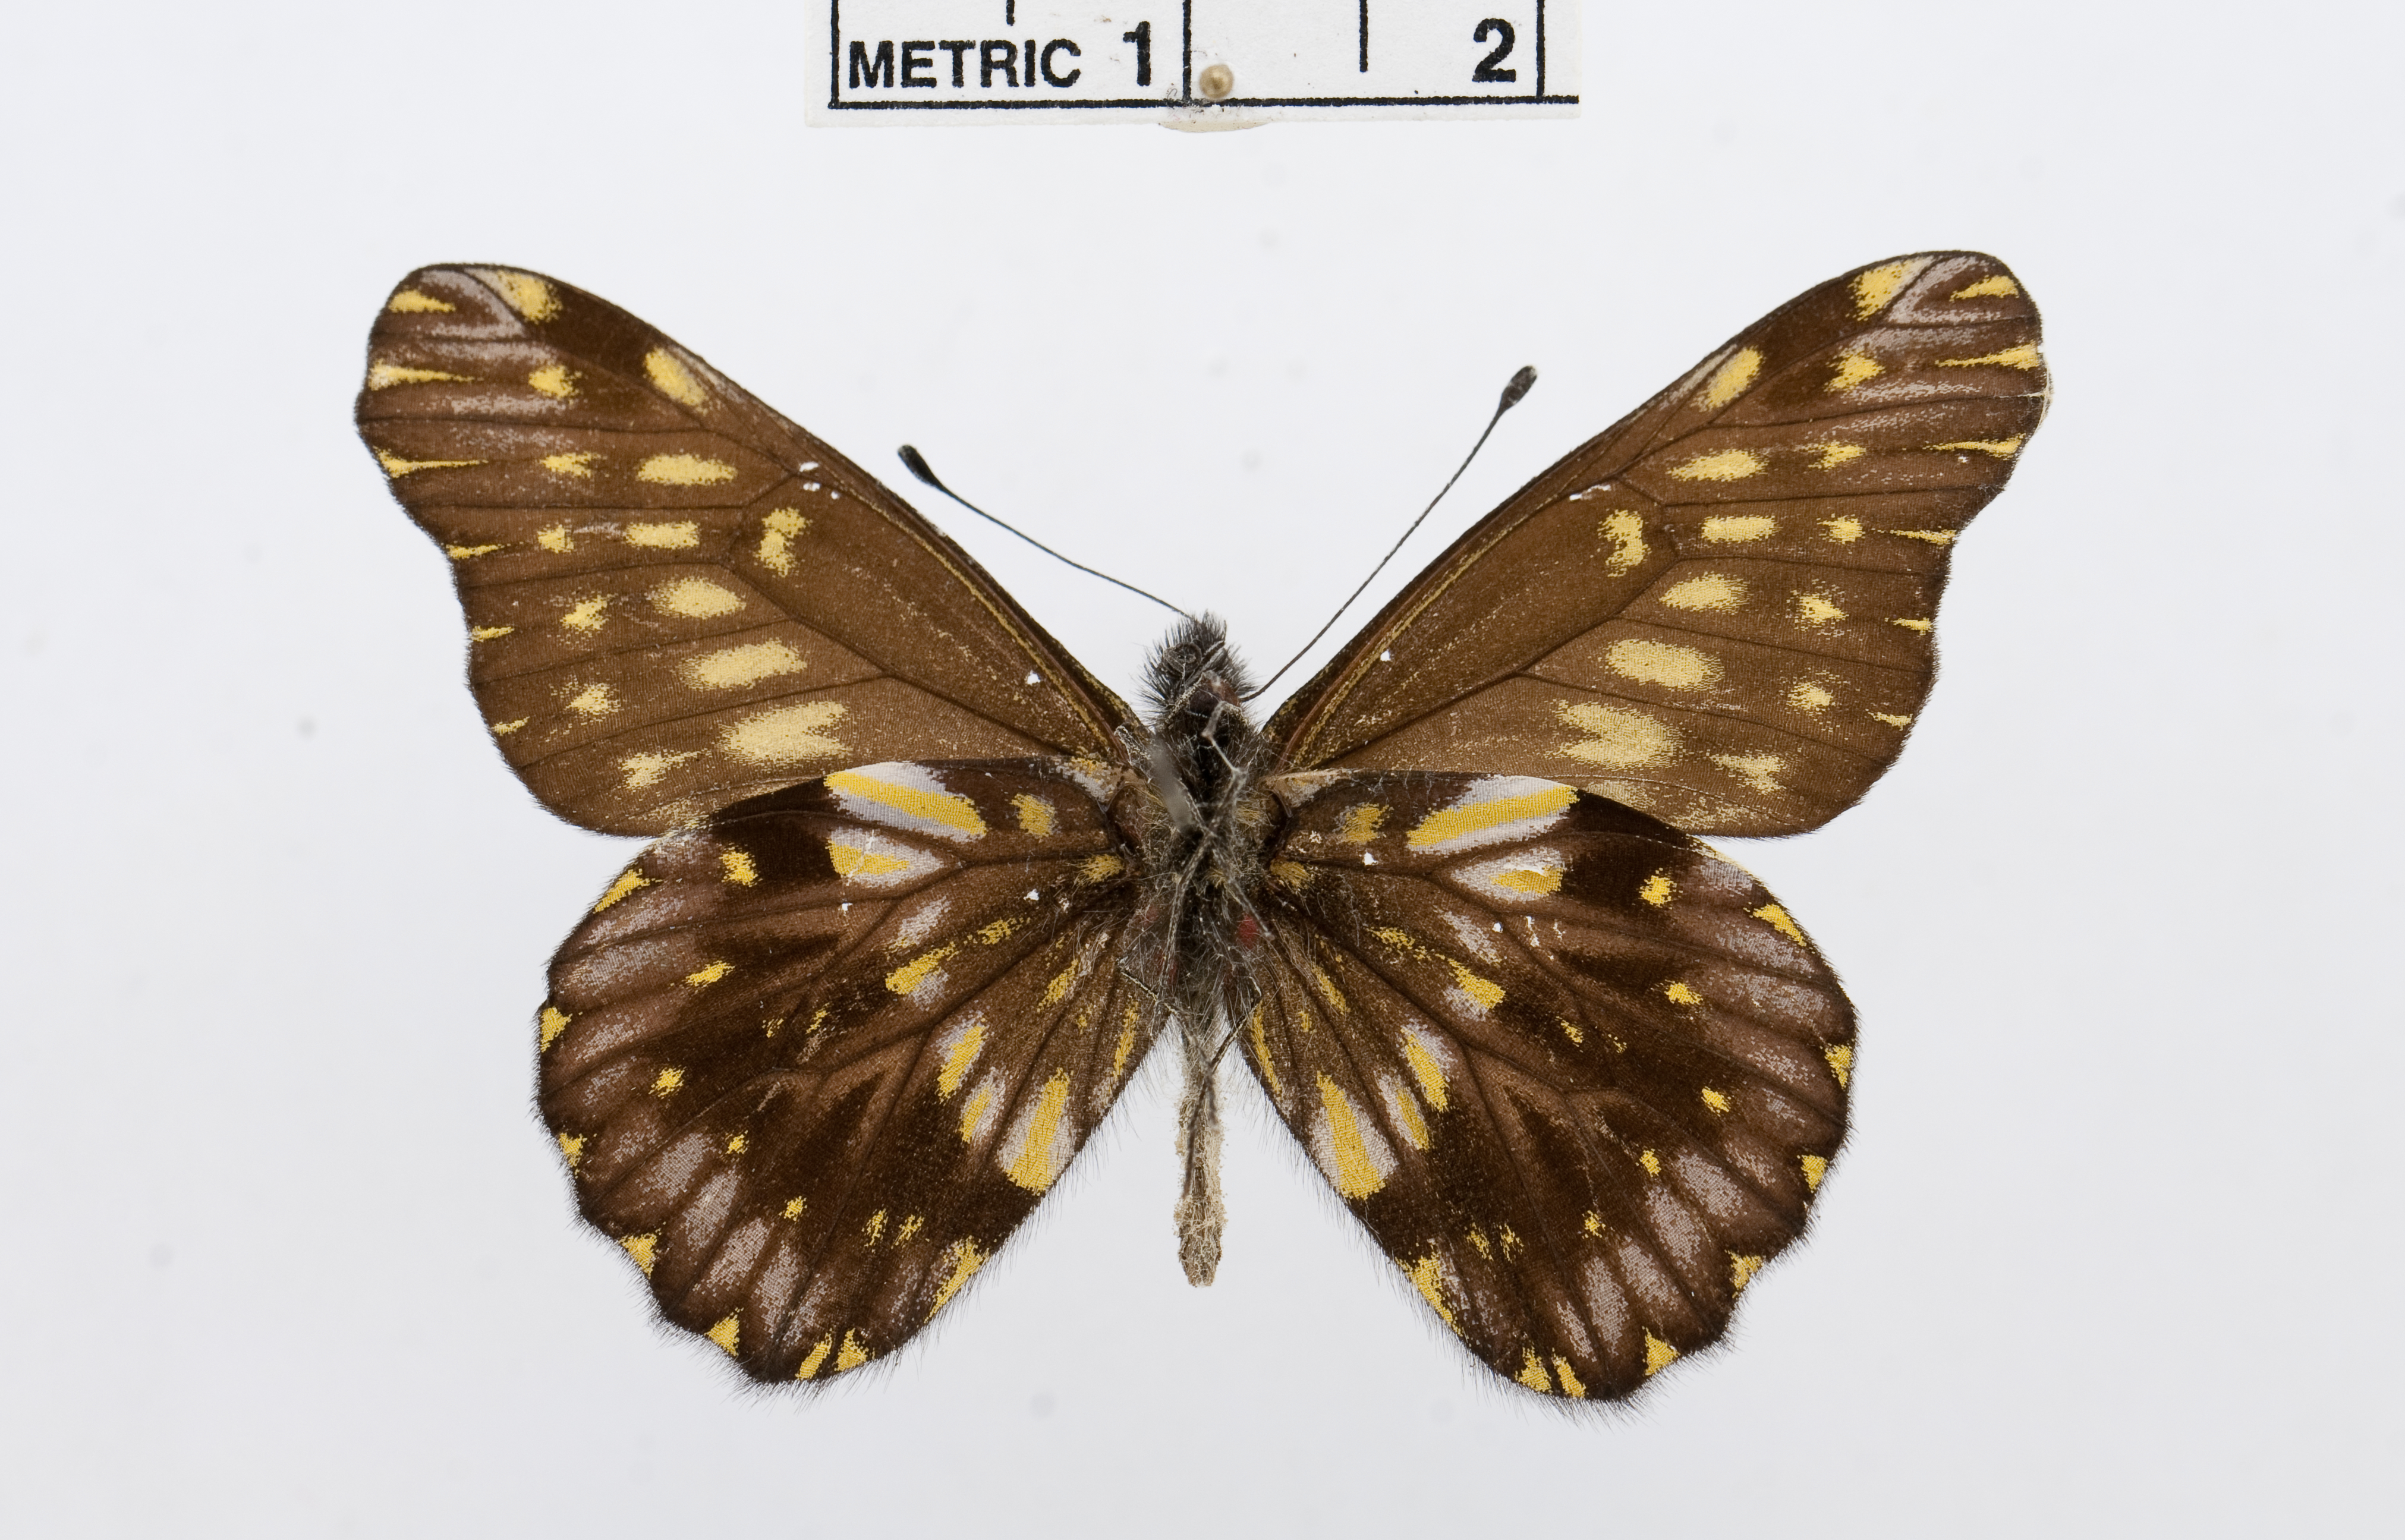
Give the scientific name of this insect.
Catasticta sella
